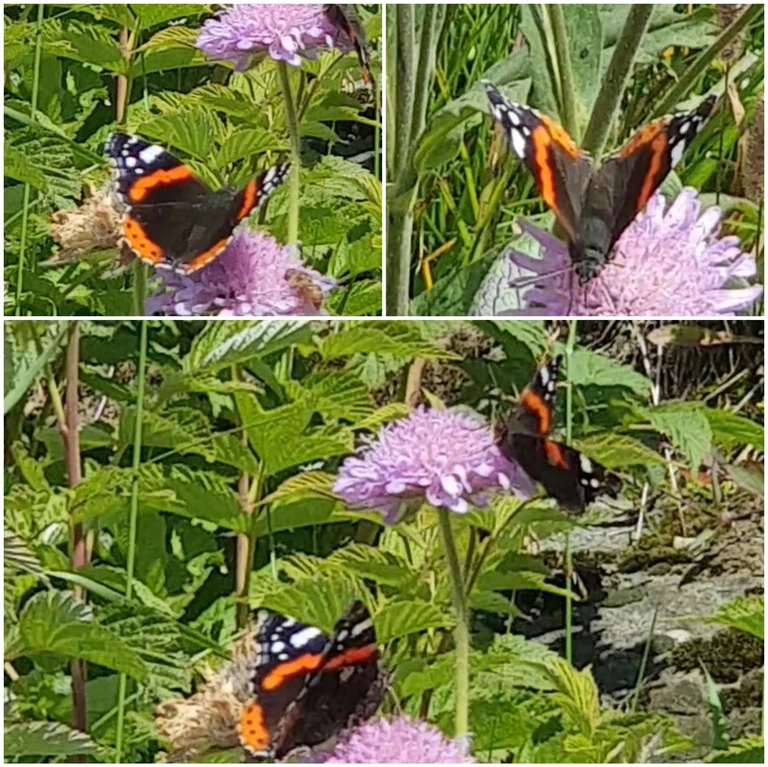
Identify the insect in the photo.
Vanessa atalanta
